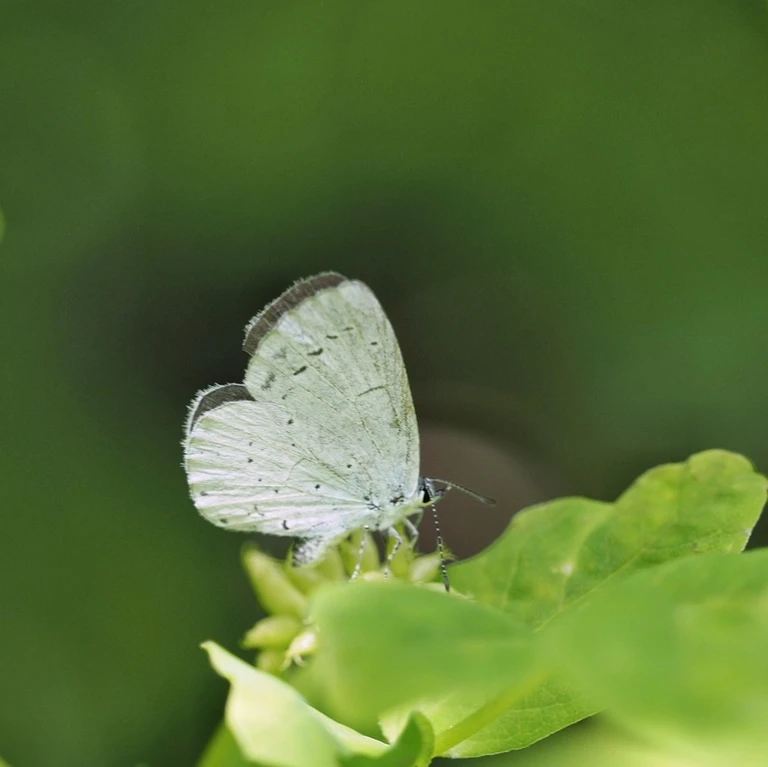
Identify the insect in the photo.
Celastrina argiolus
